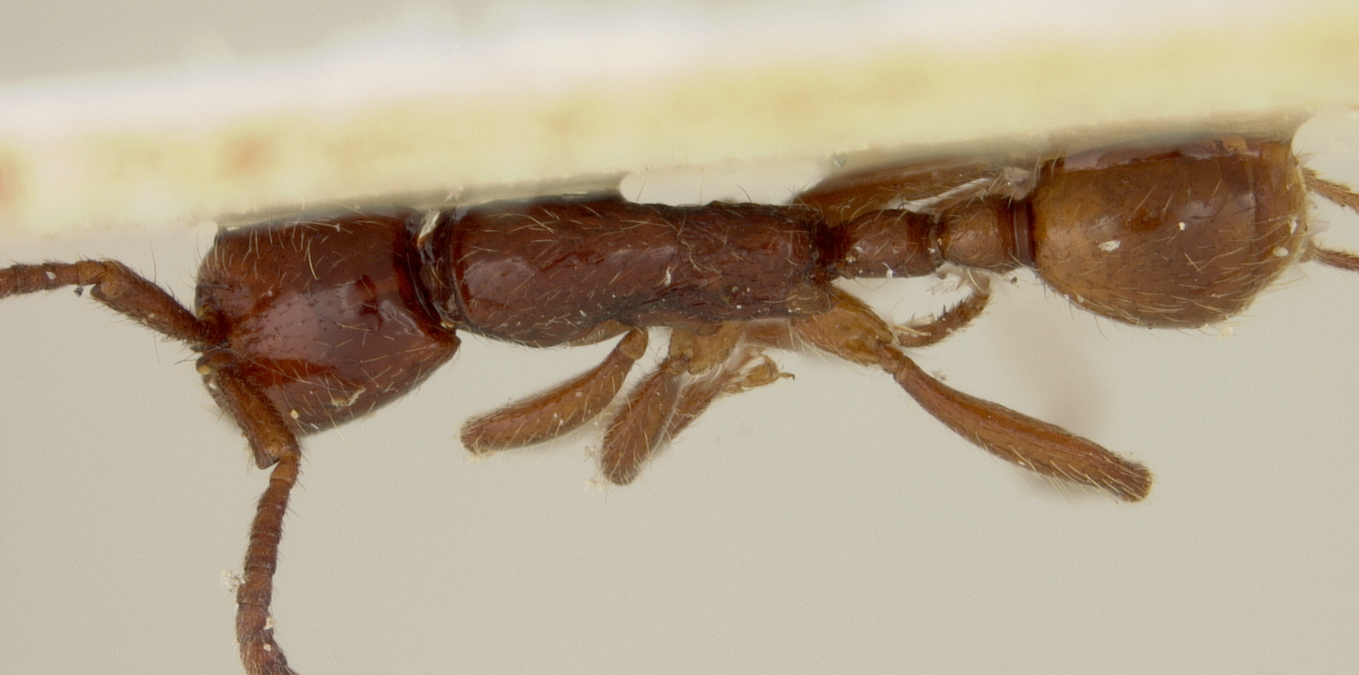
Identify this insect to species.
Neivamyrmex pacificus
